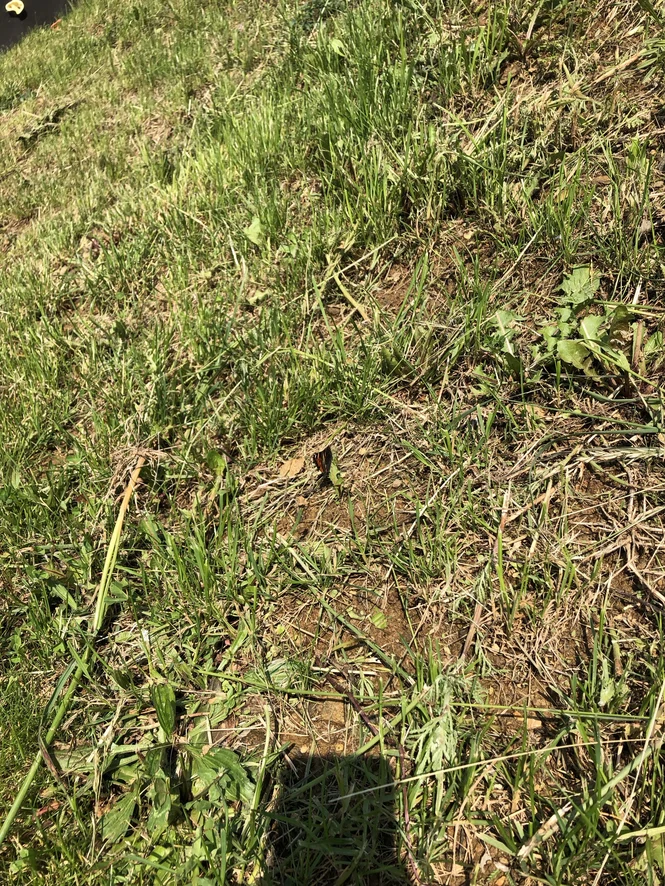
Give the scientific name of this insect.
Aglais urticae
